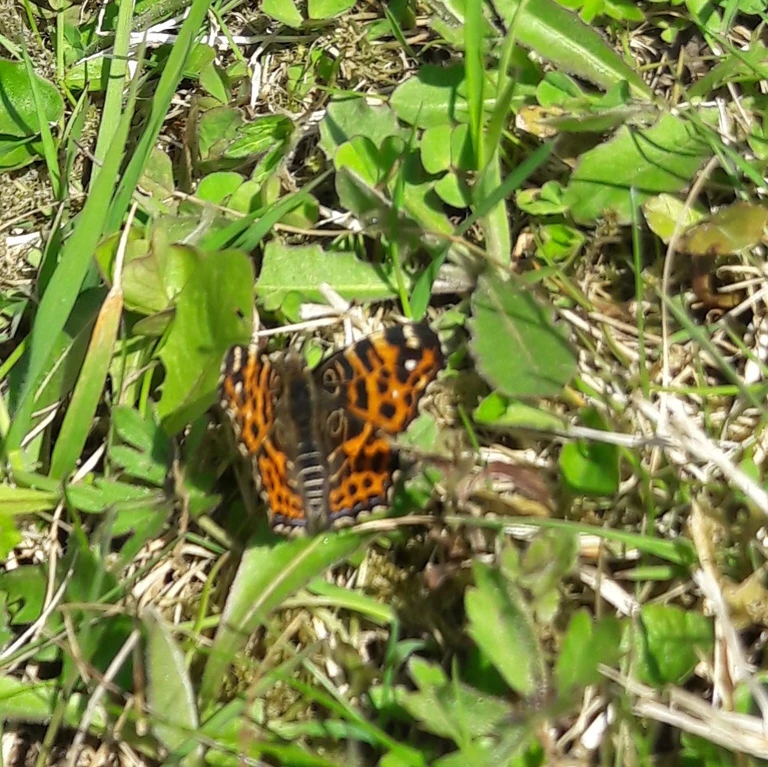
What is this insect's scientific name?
Araschnia levana
